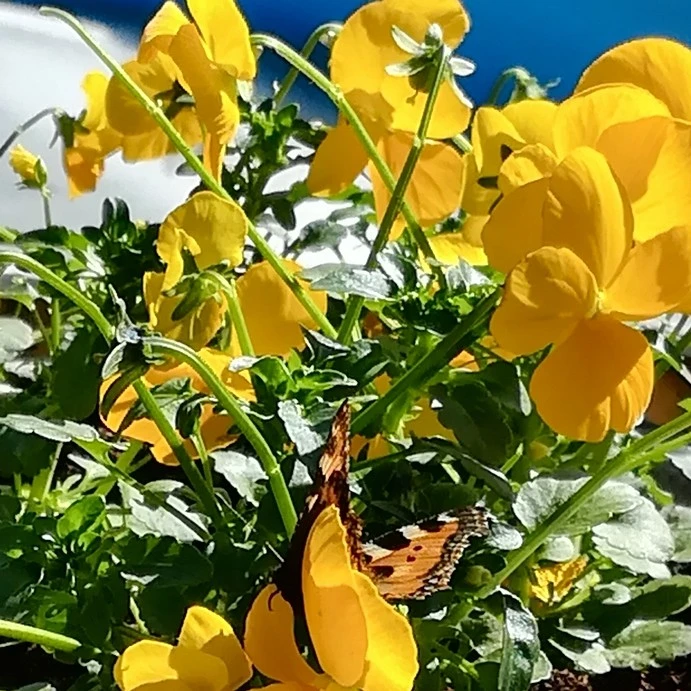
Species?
Aglais urticae
